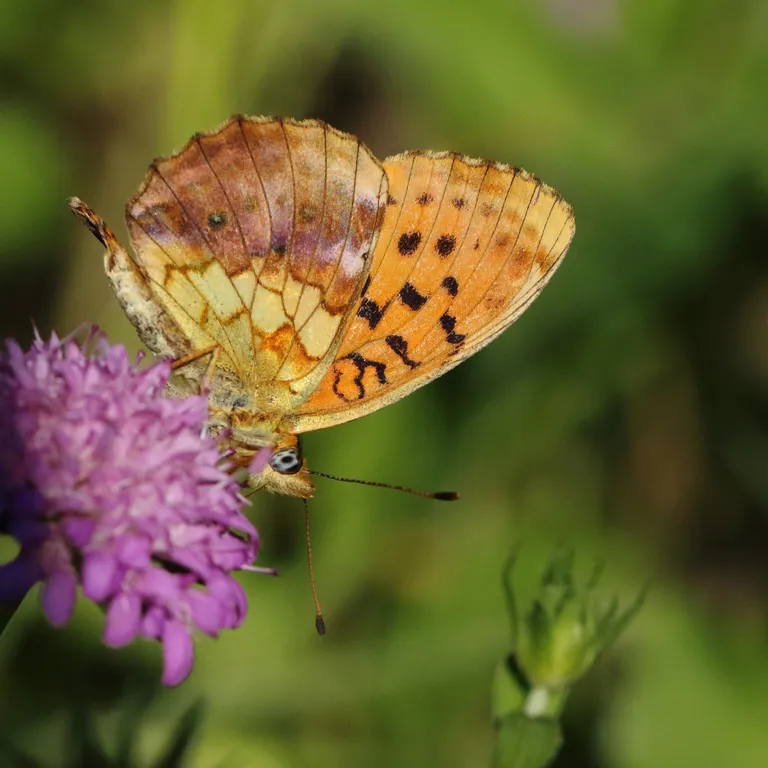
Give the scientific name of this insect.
Brenthis daphne
